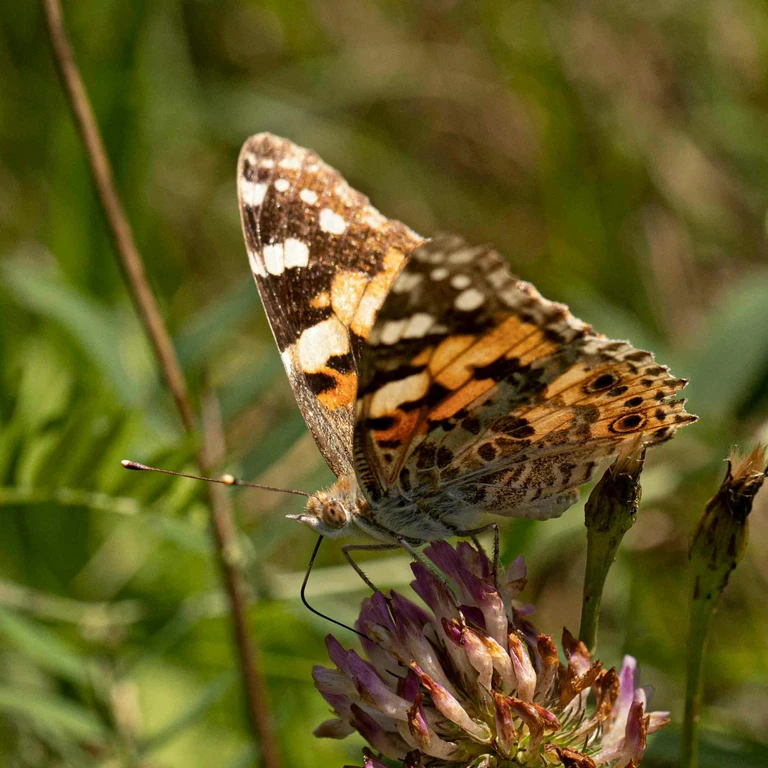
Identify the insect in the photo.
Vanessa cardui
